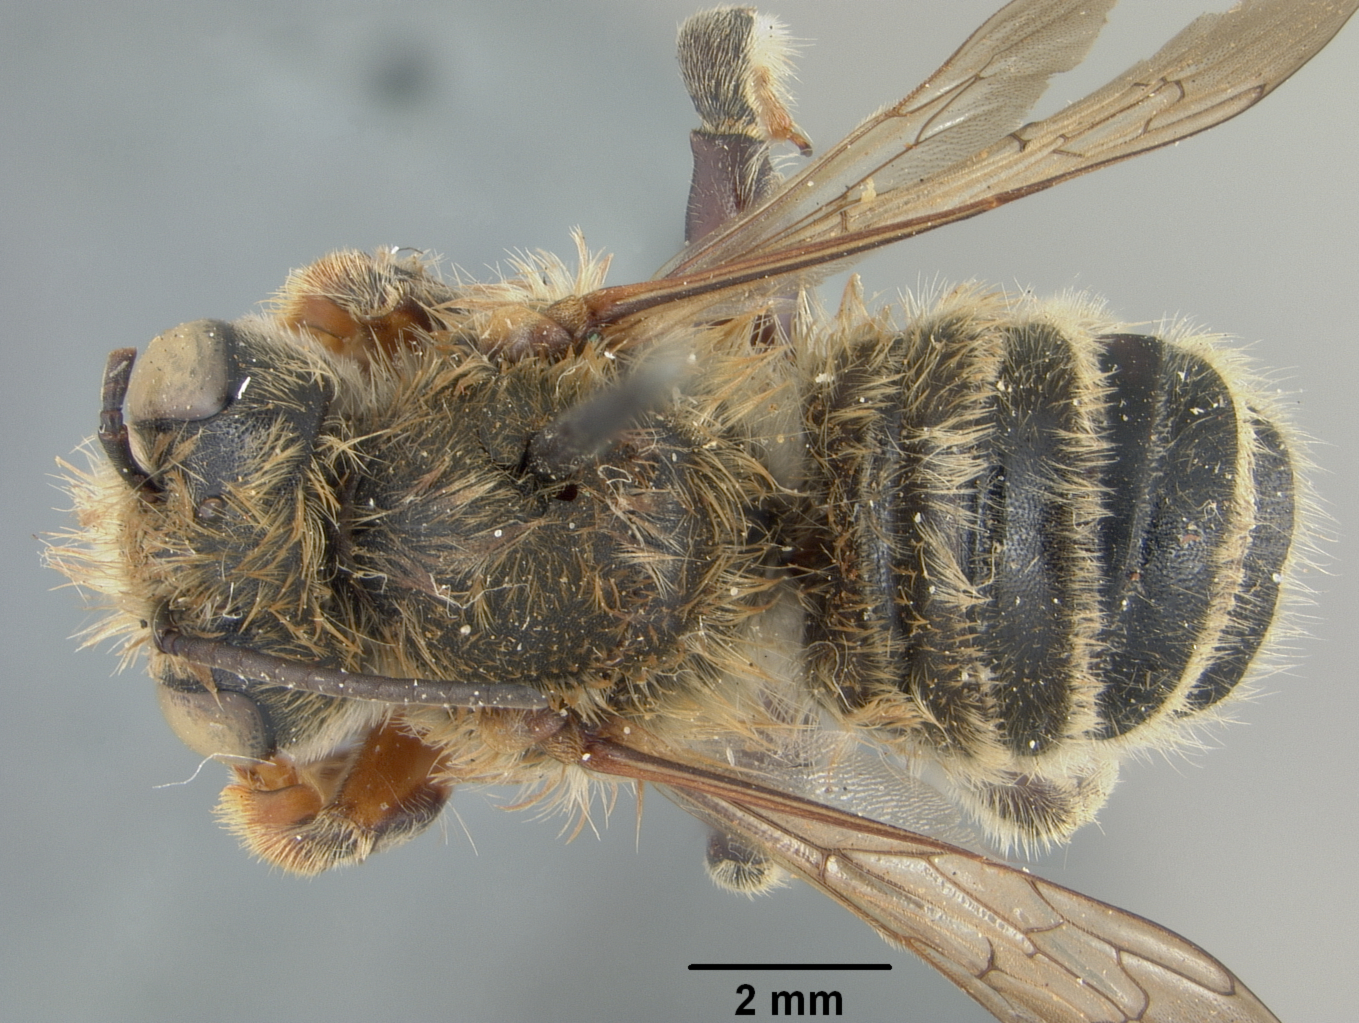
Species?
Megachile cochisiana
